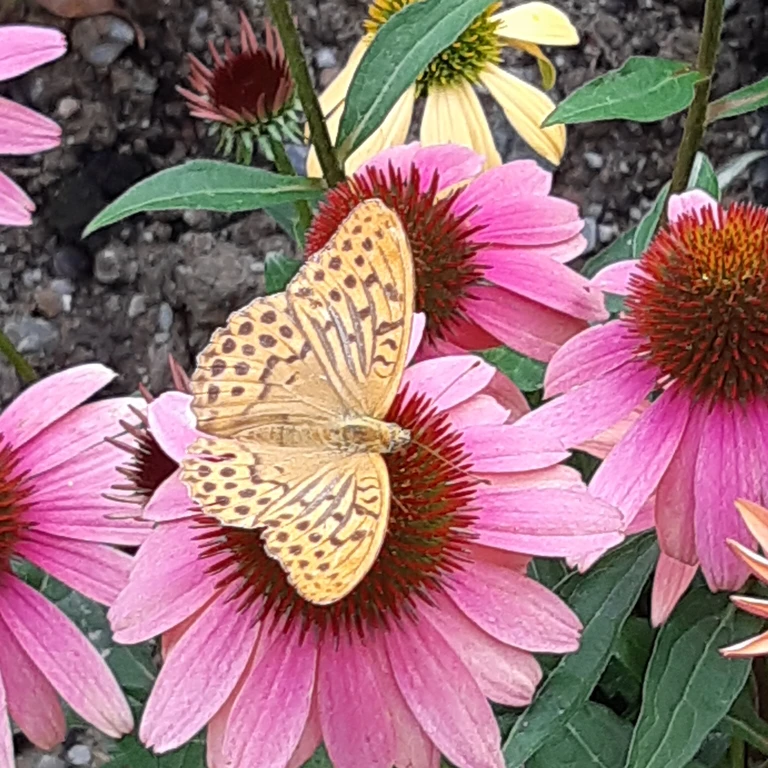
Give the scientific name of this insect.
Argynnis paphia
